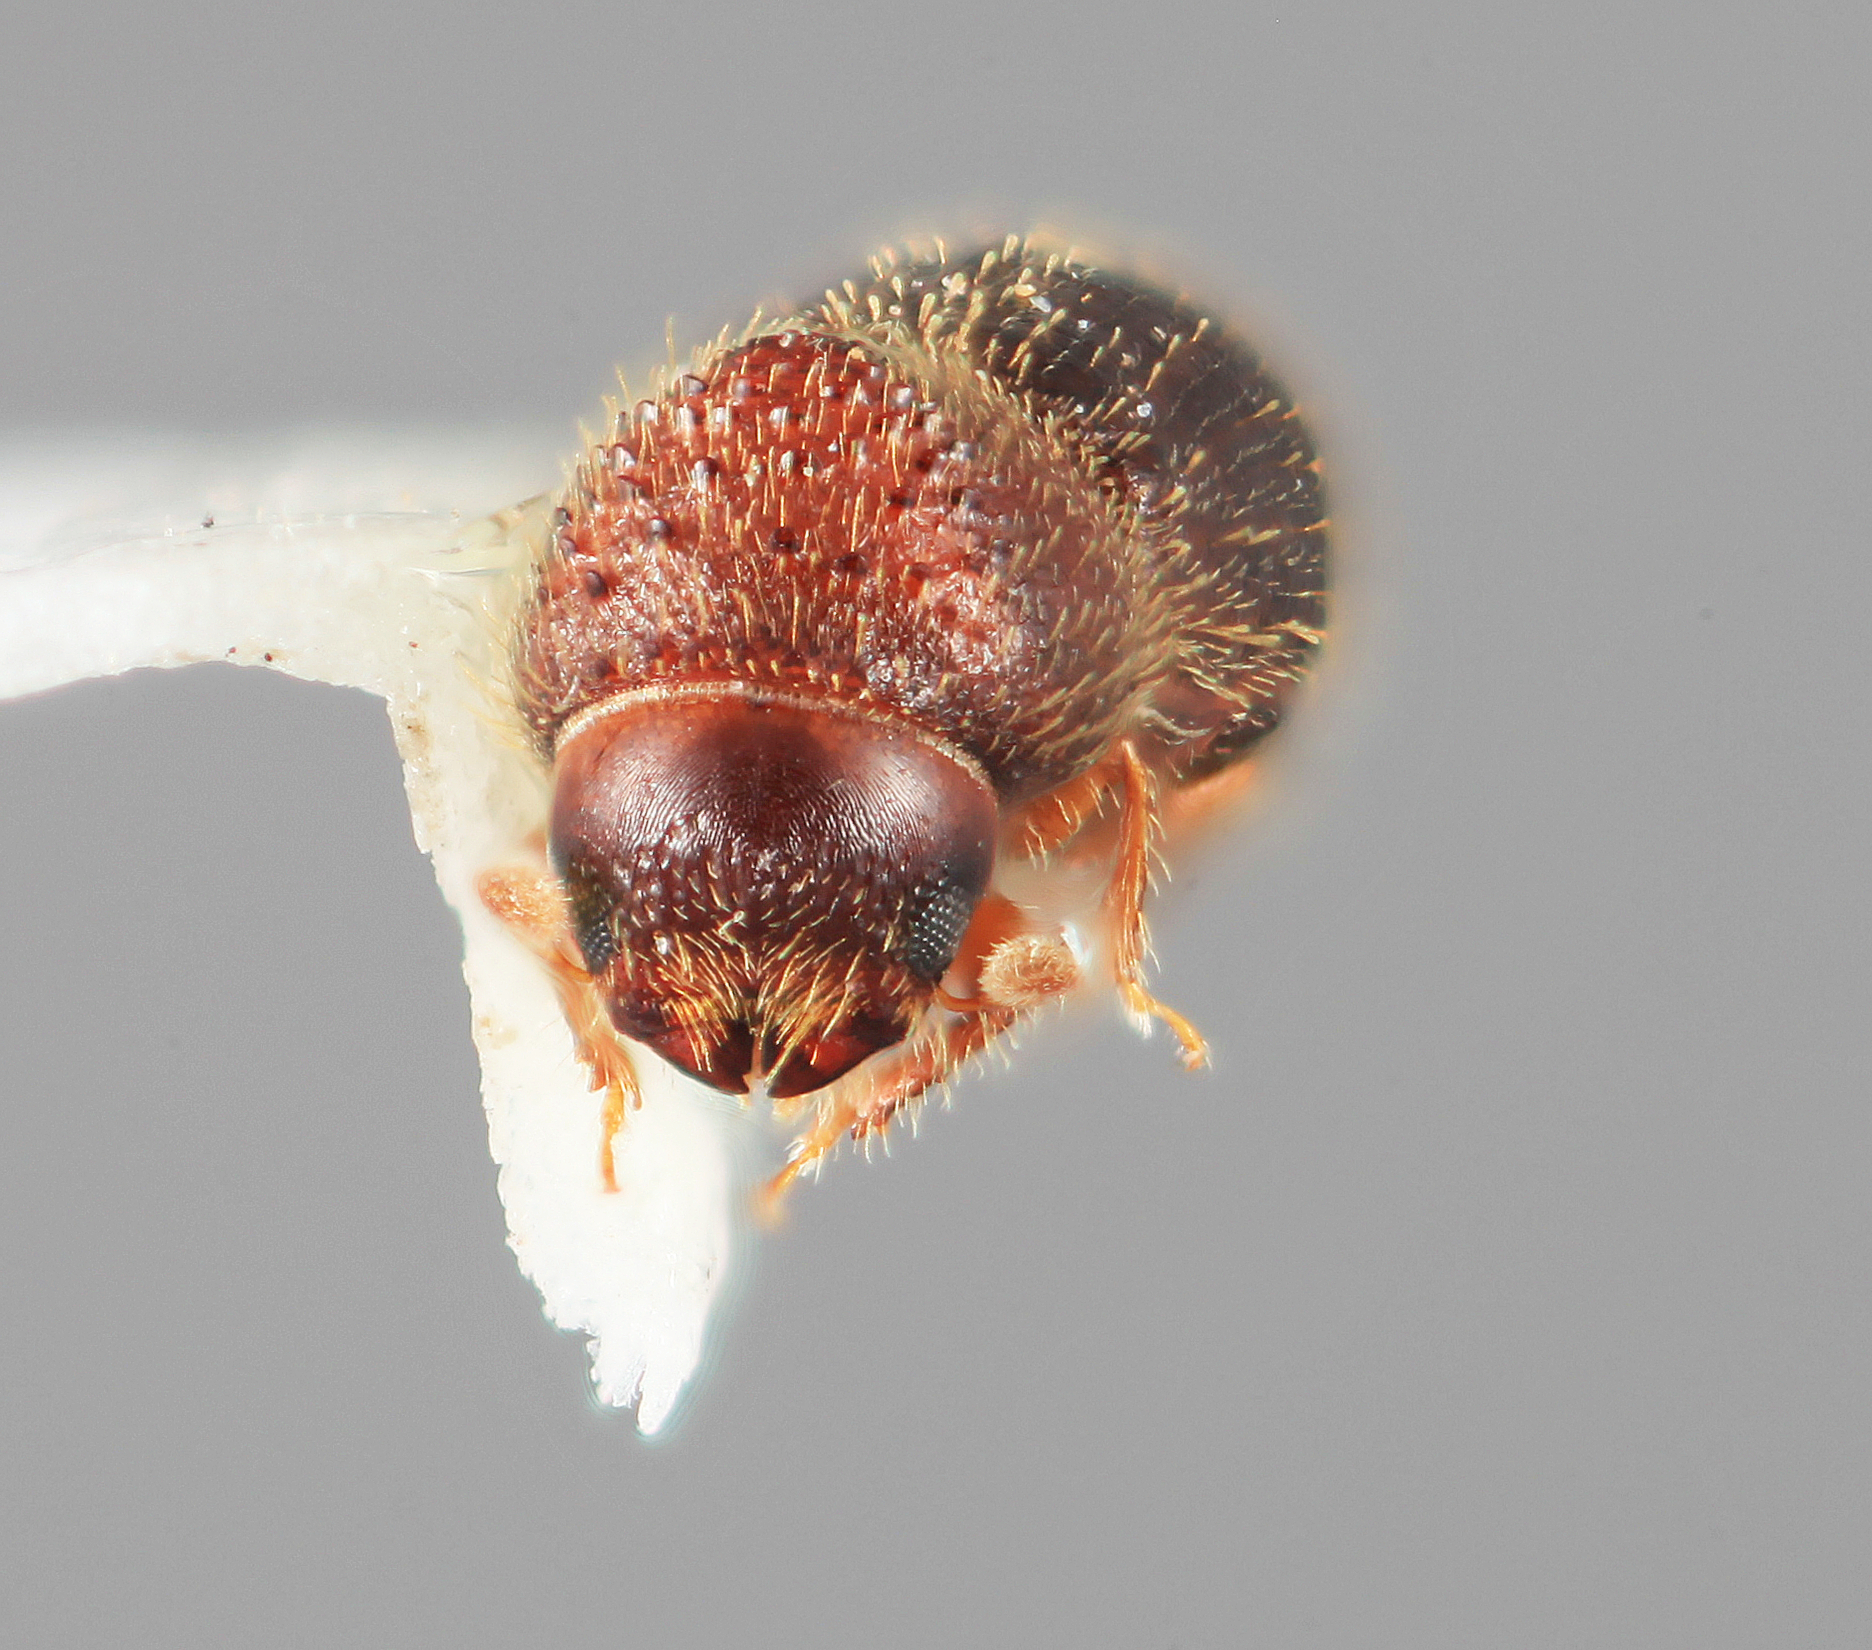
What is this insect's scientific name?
Cryptocarenus spatulatus
